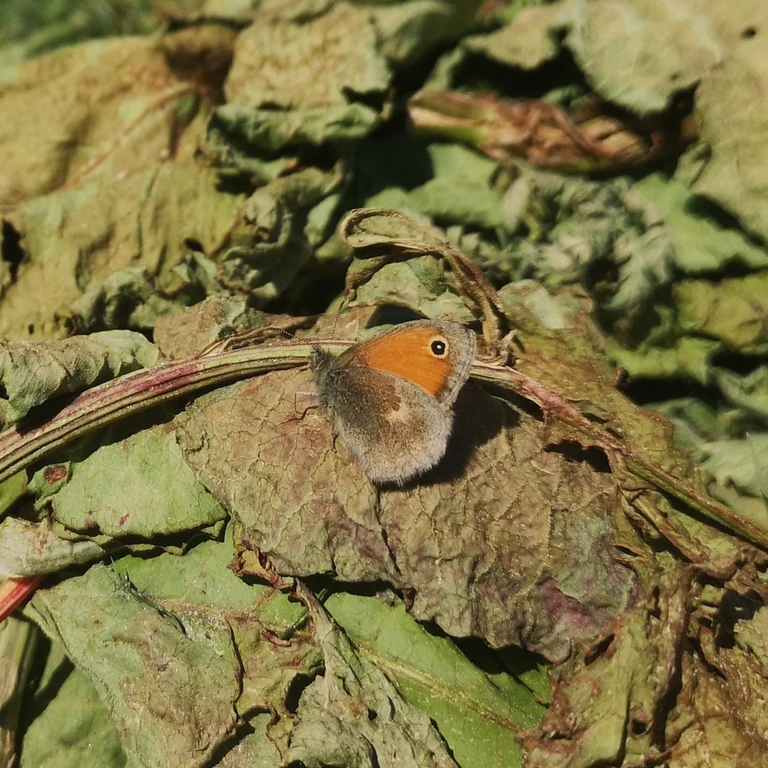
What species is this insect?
Coenonympha pamphilus
